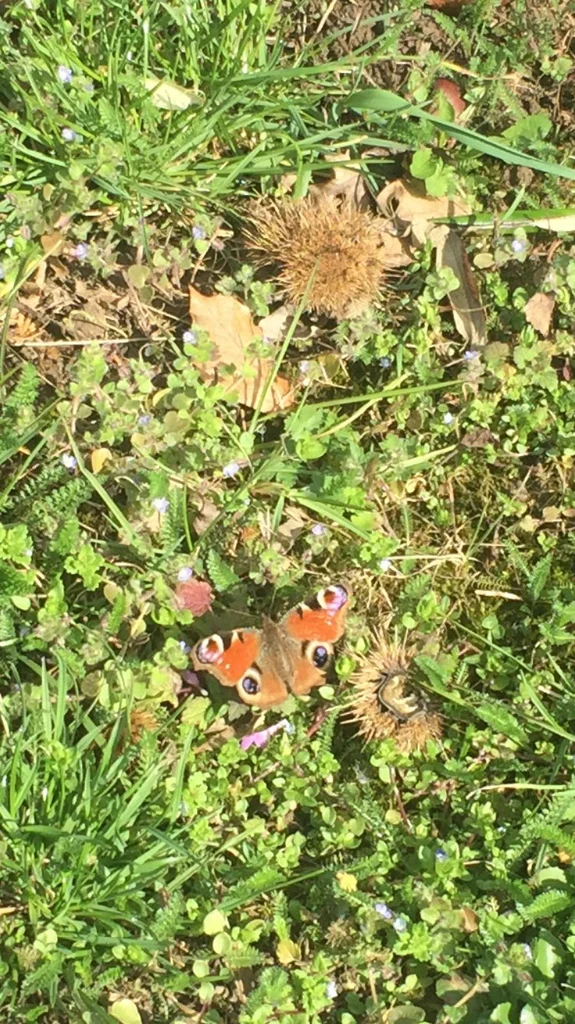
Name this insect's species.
Aglais io
